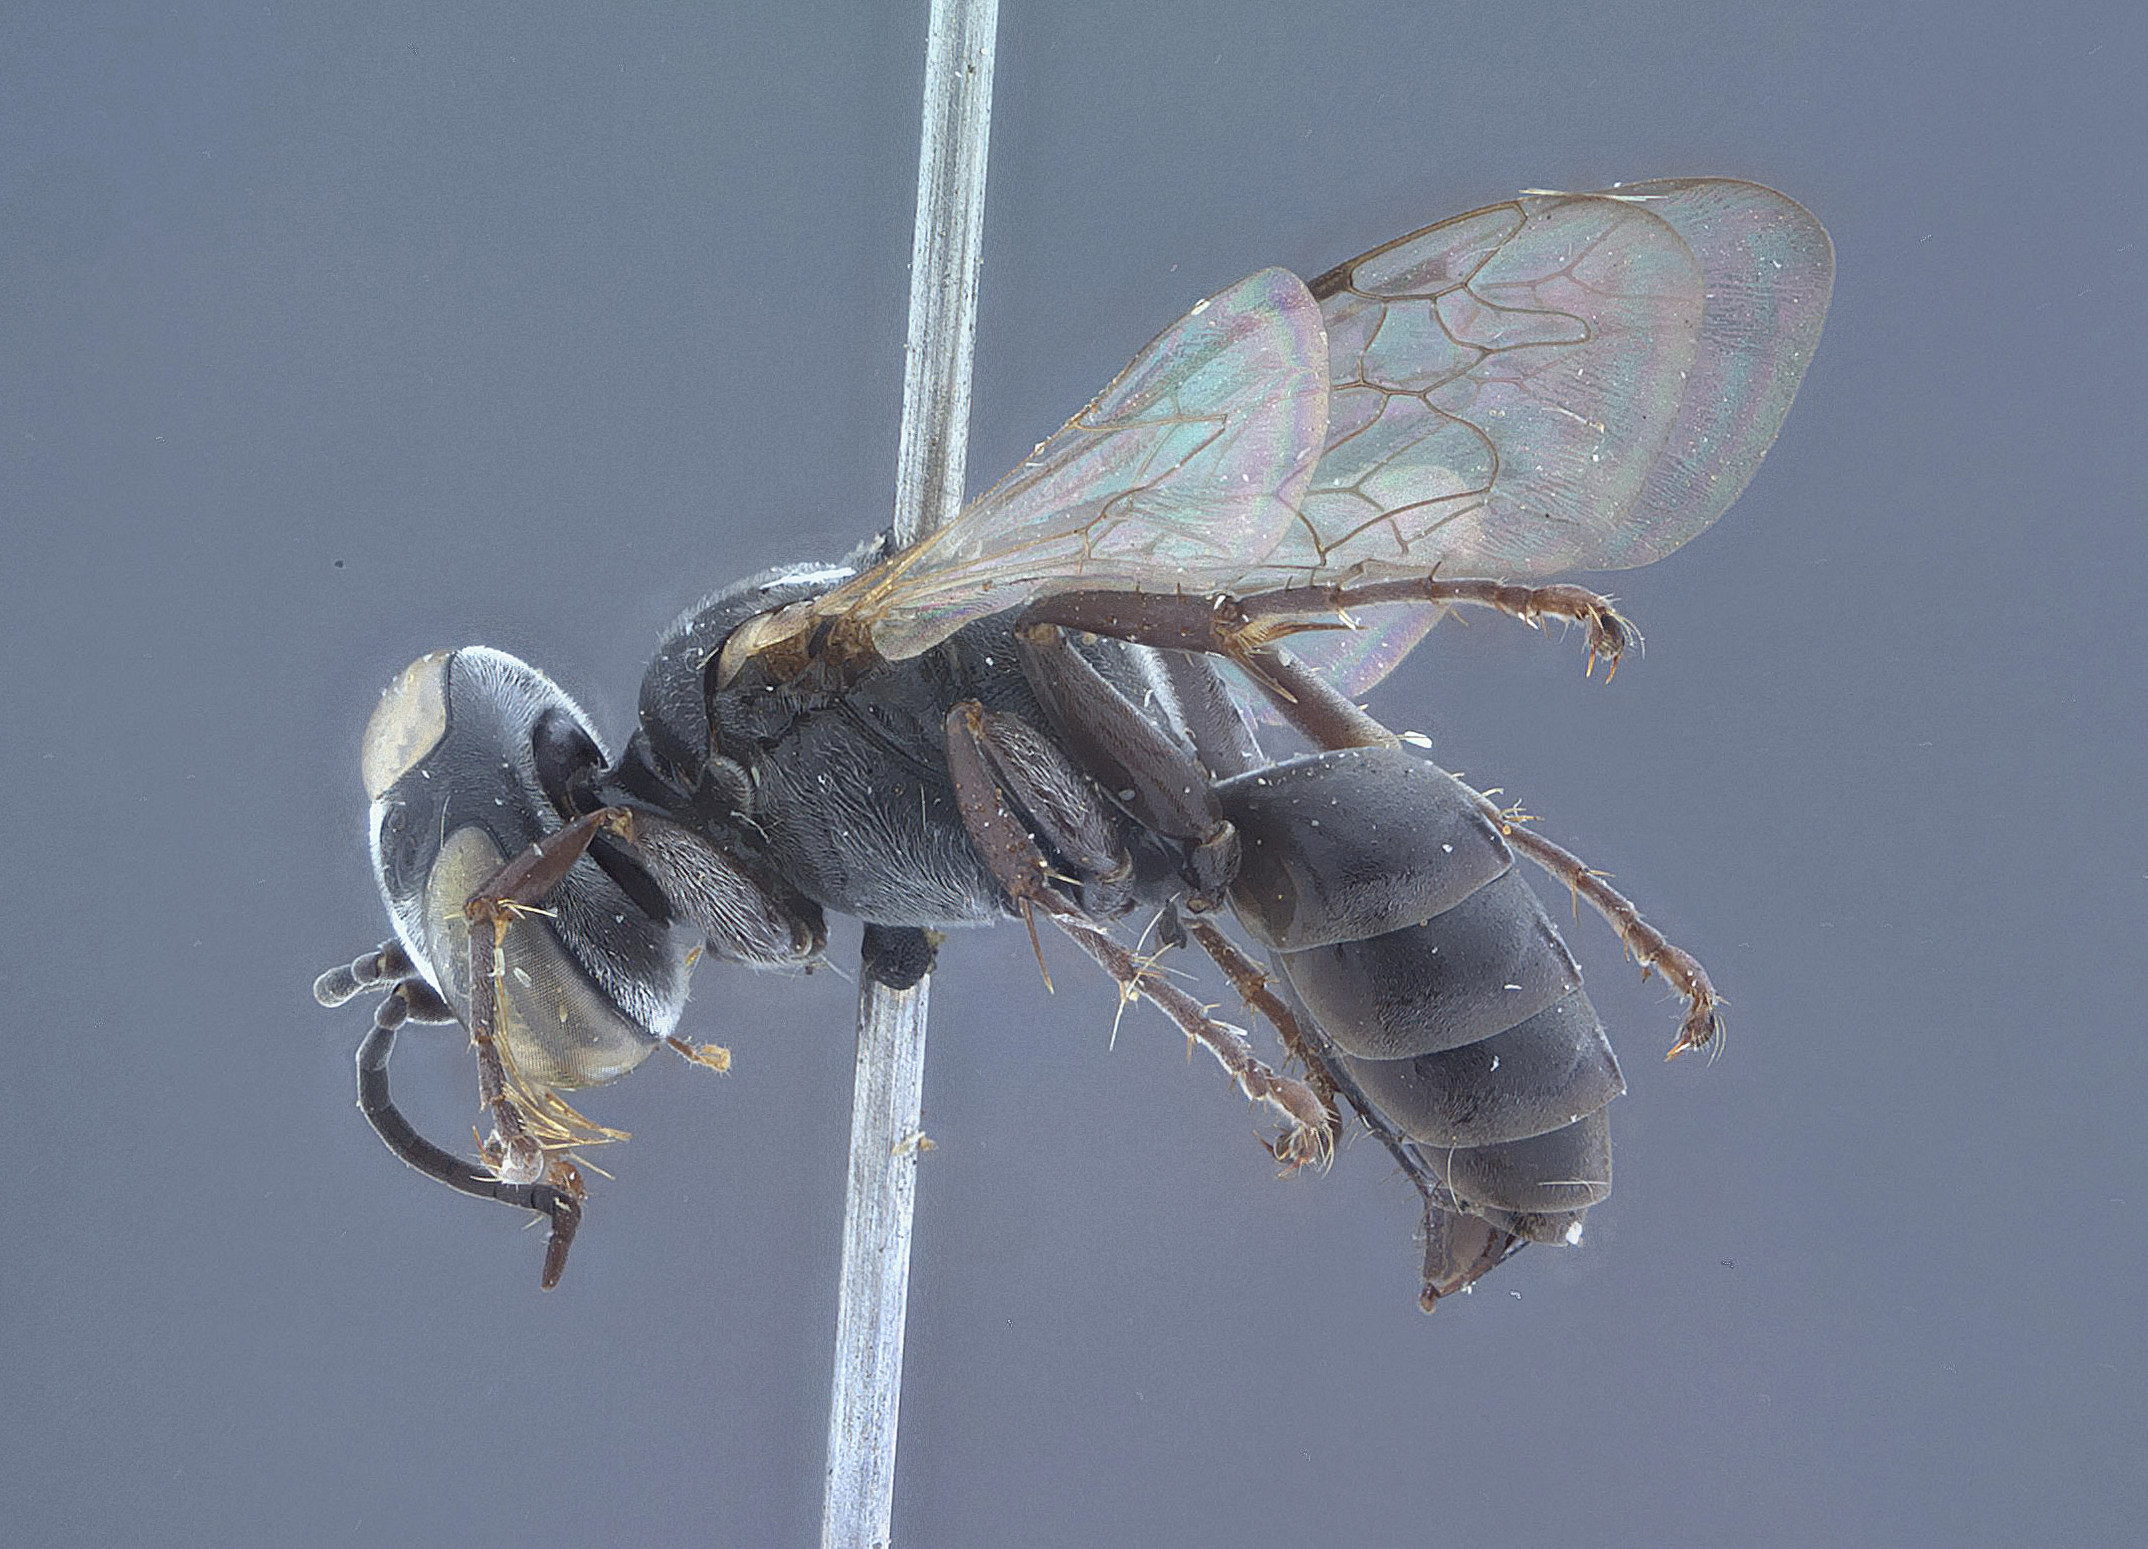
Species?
Tachysphex oxychelus
